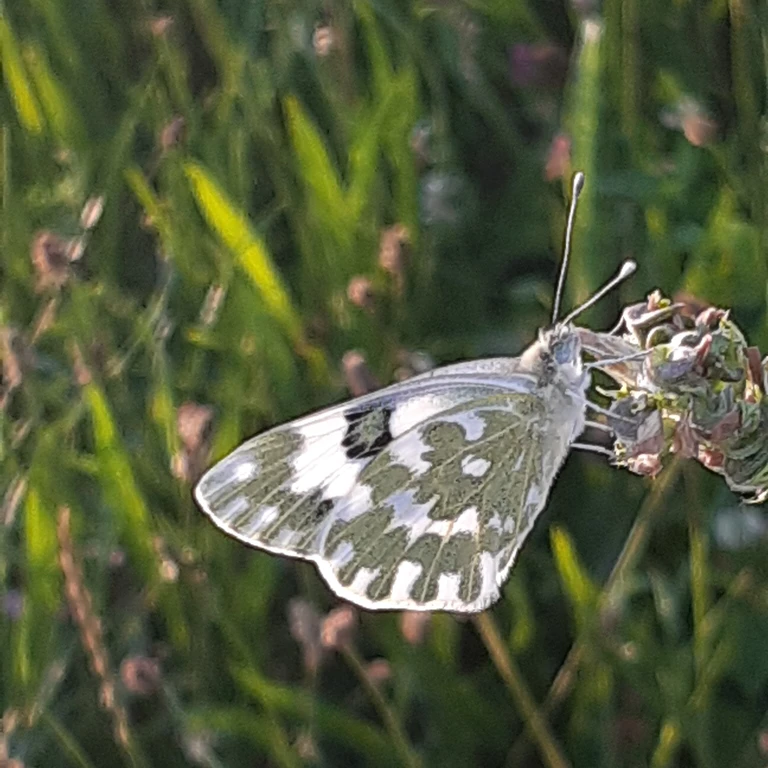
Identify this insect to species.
Pontia edusa
